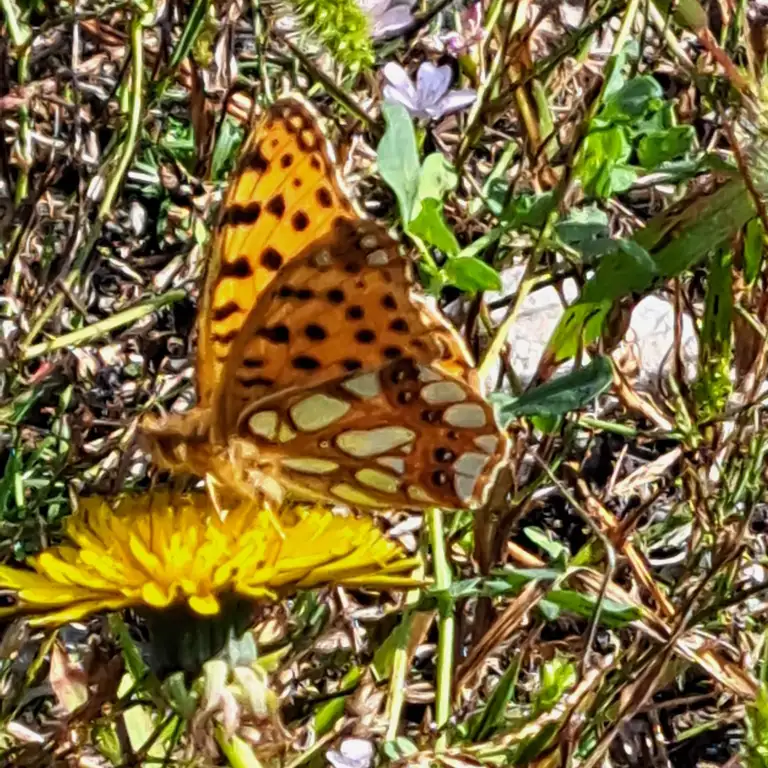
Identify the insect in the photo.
Issoria lathonia
